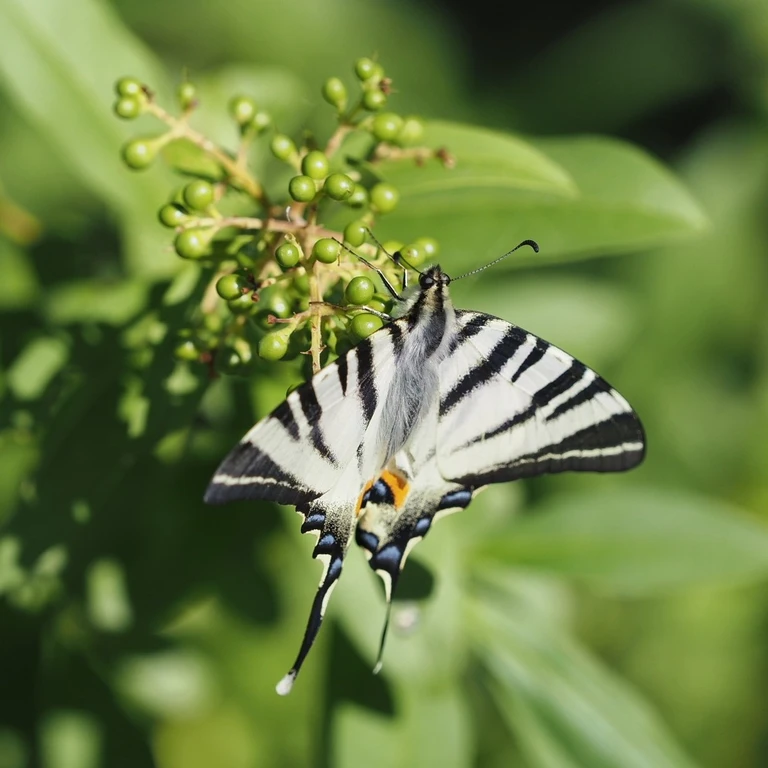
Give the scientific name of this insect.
Iphiclides podalirius
